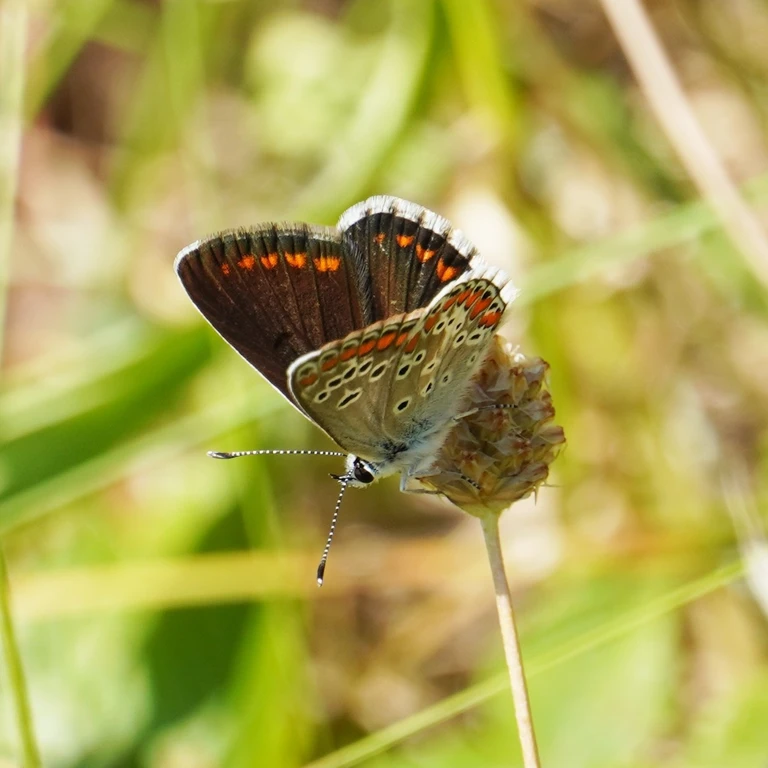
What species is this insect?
Aricia agestis/artaxerxes
